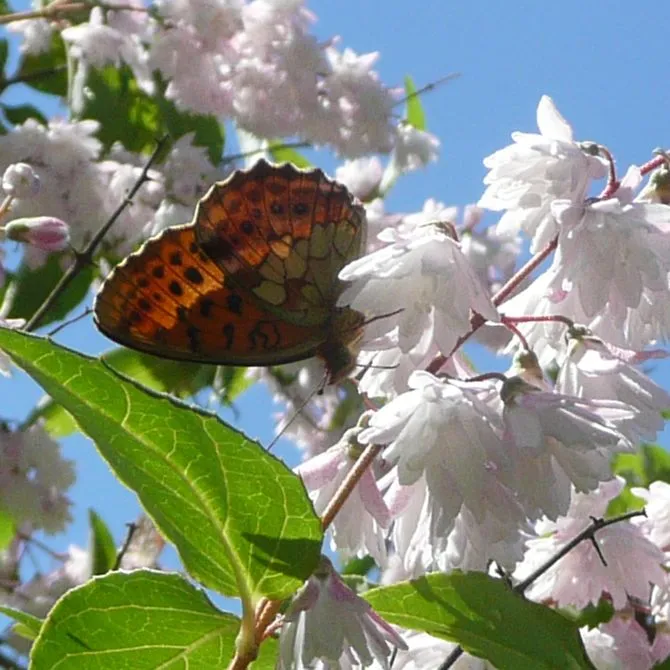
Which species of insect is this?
Brenthis daphne
